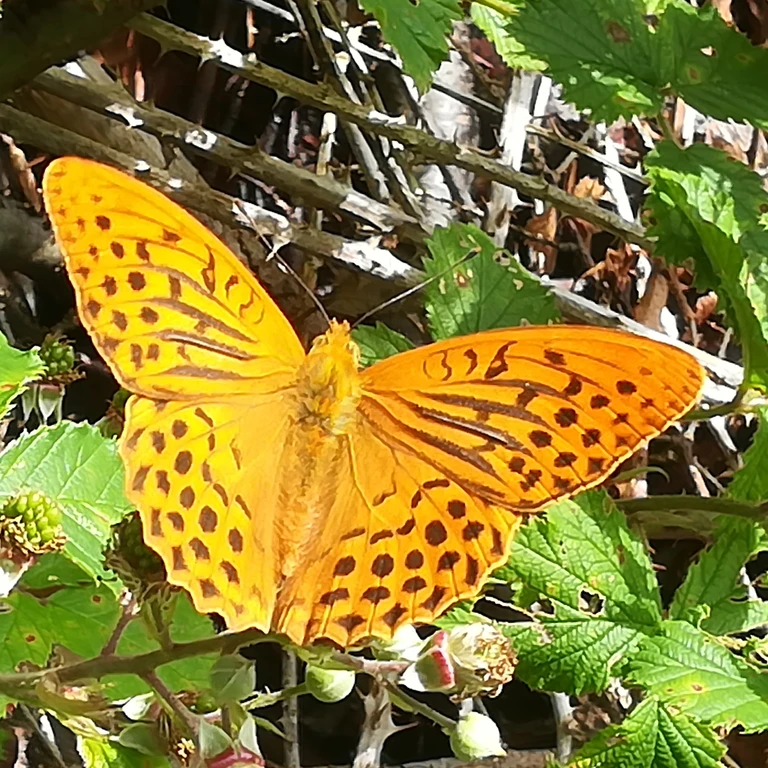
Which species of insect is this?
Argynnis paphia
